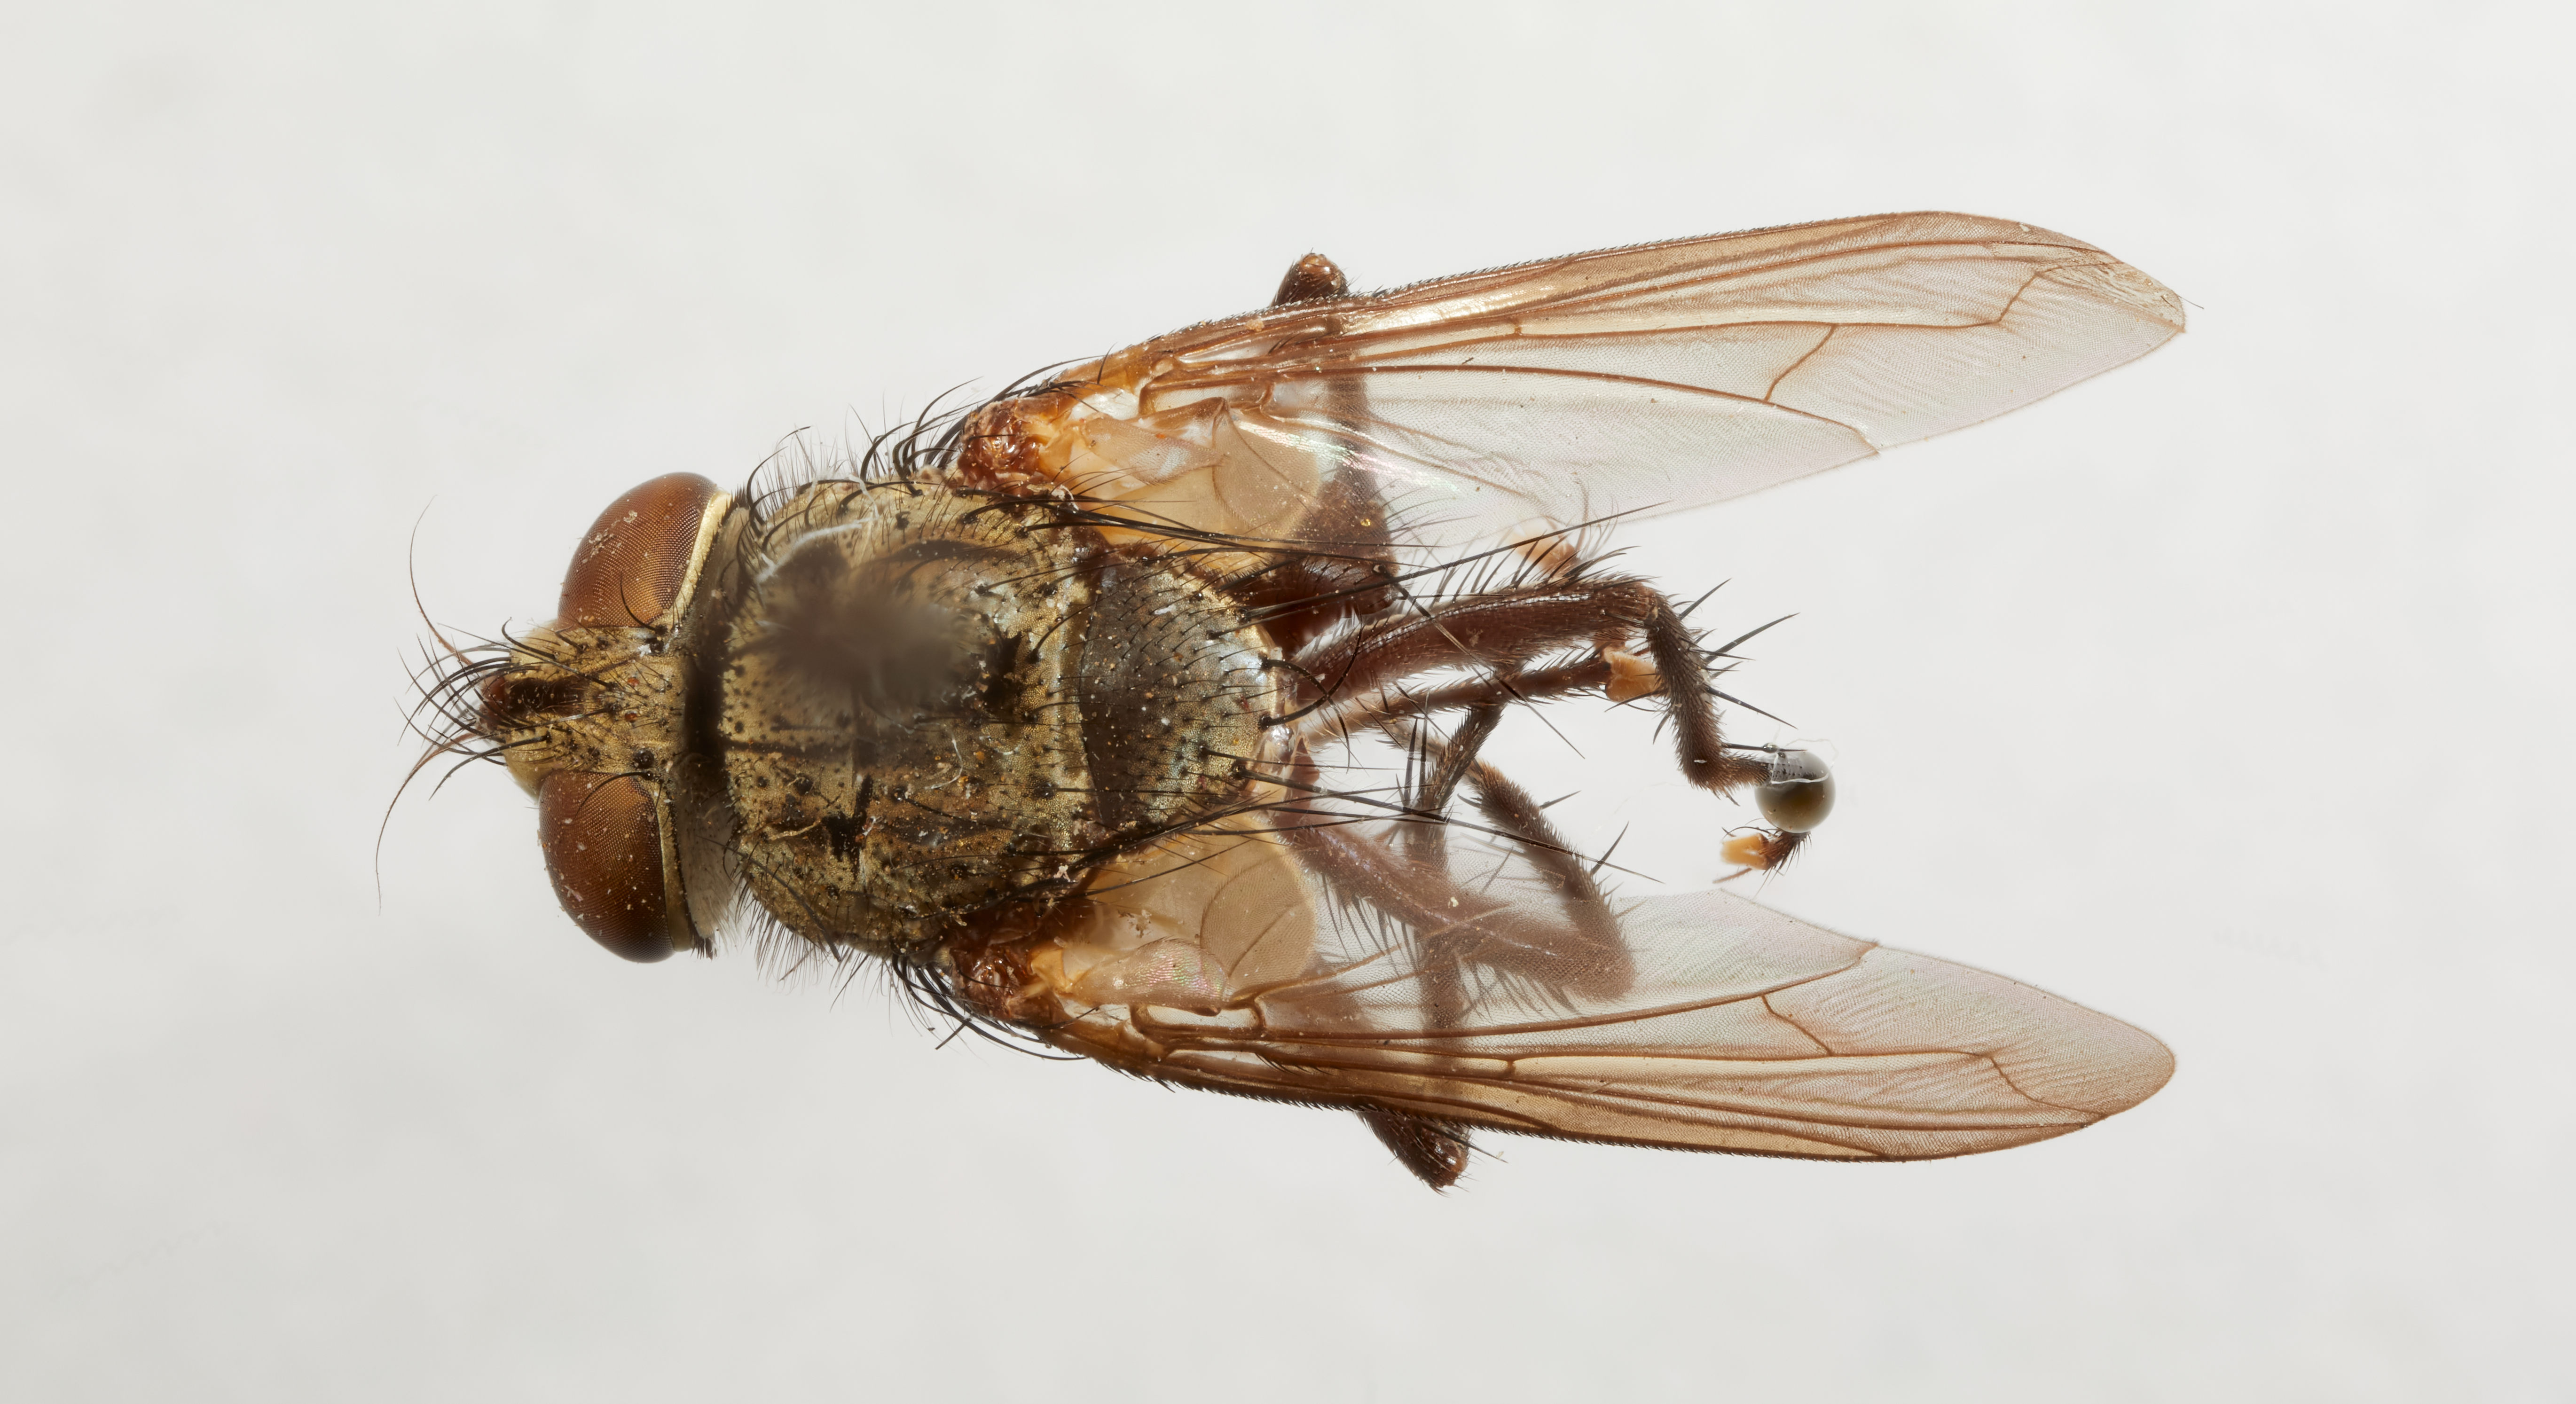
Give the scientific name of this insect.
Thelairophasia transita
